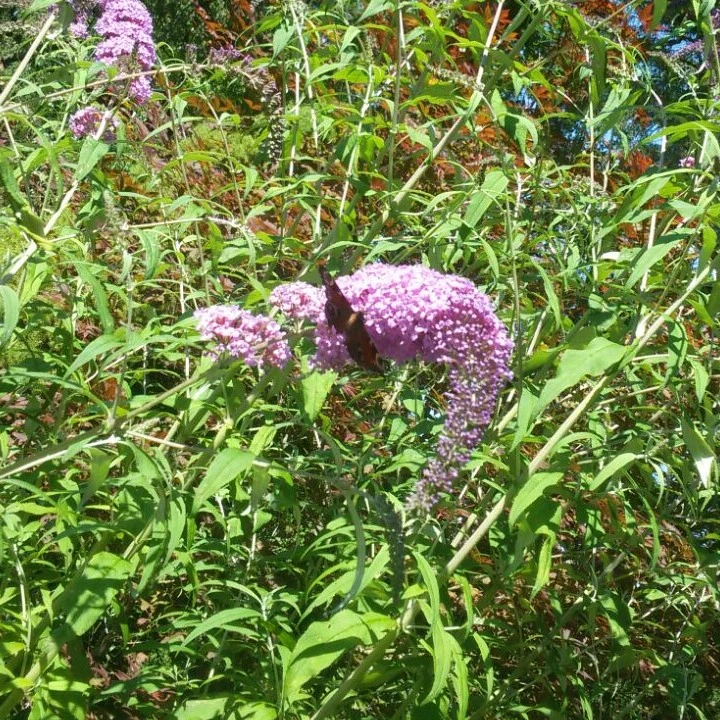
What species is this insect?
Aglais io
